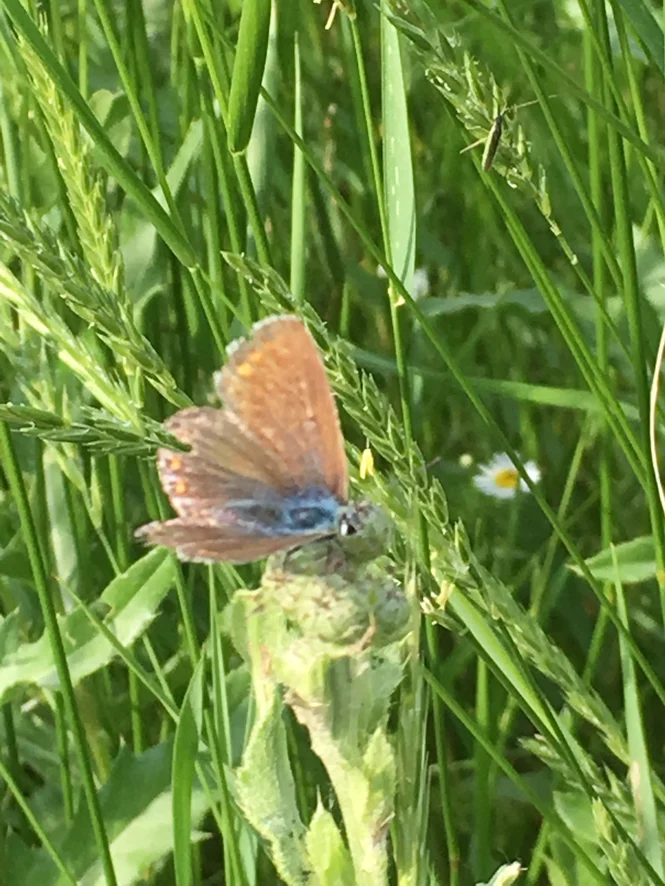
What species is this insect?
Polyommatus icarus
